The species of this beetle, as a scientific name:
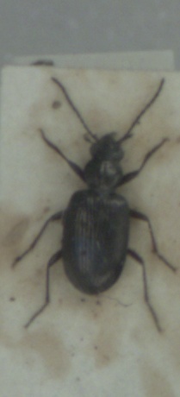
Bembidion tetracolum
